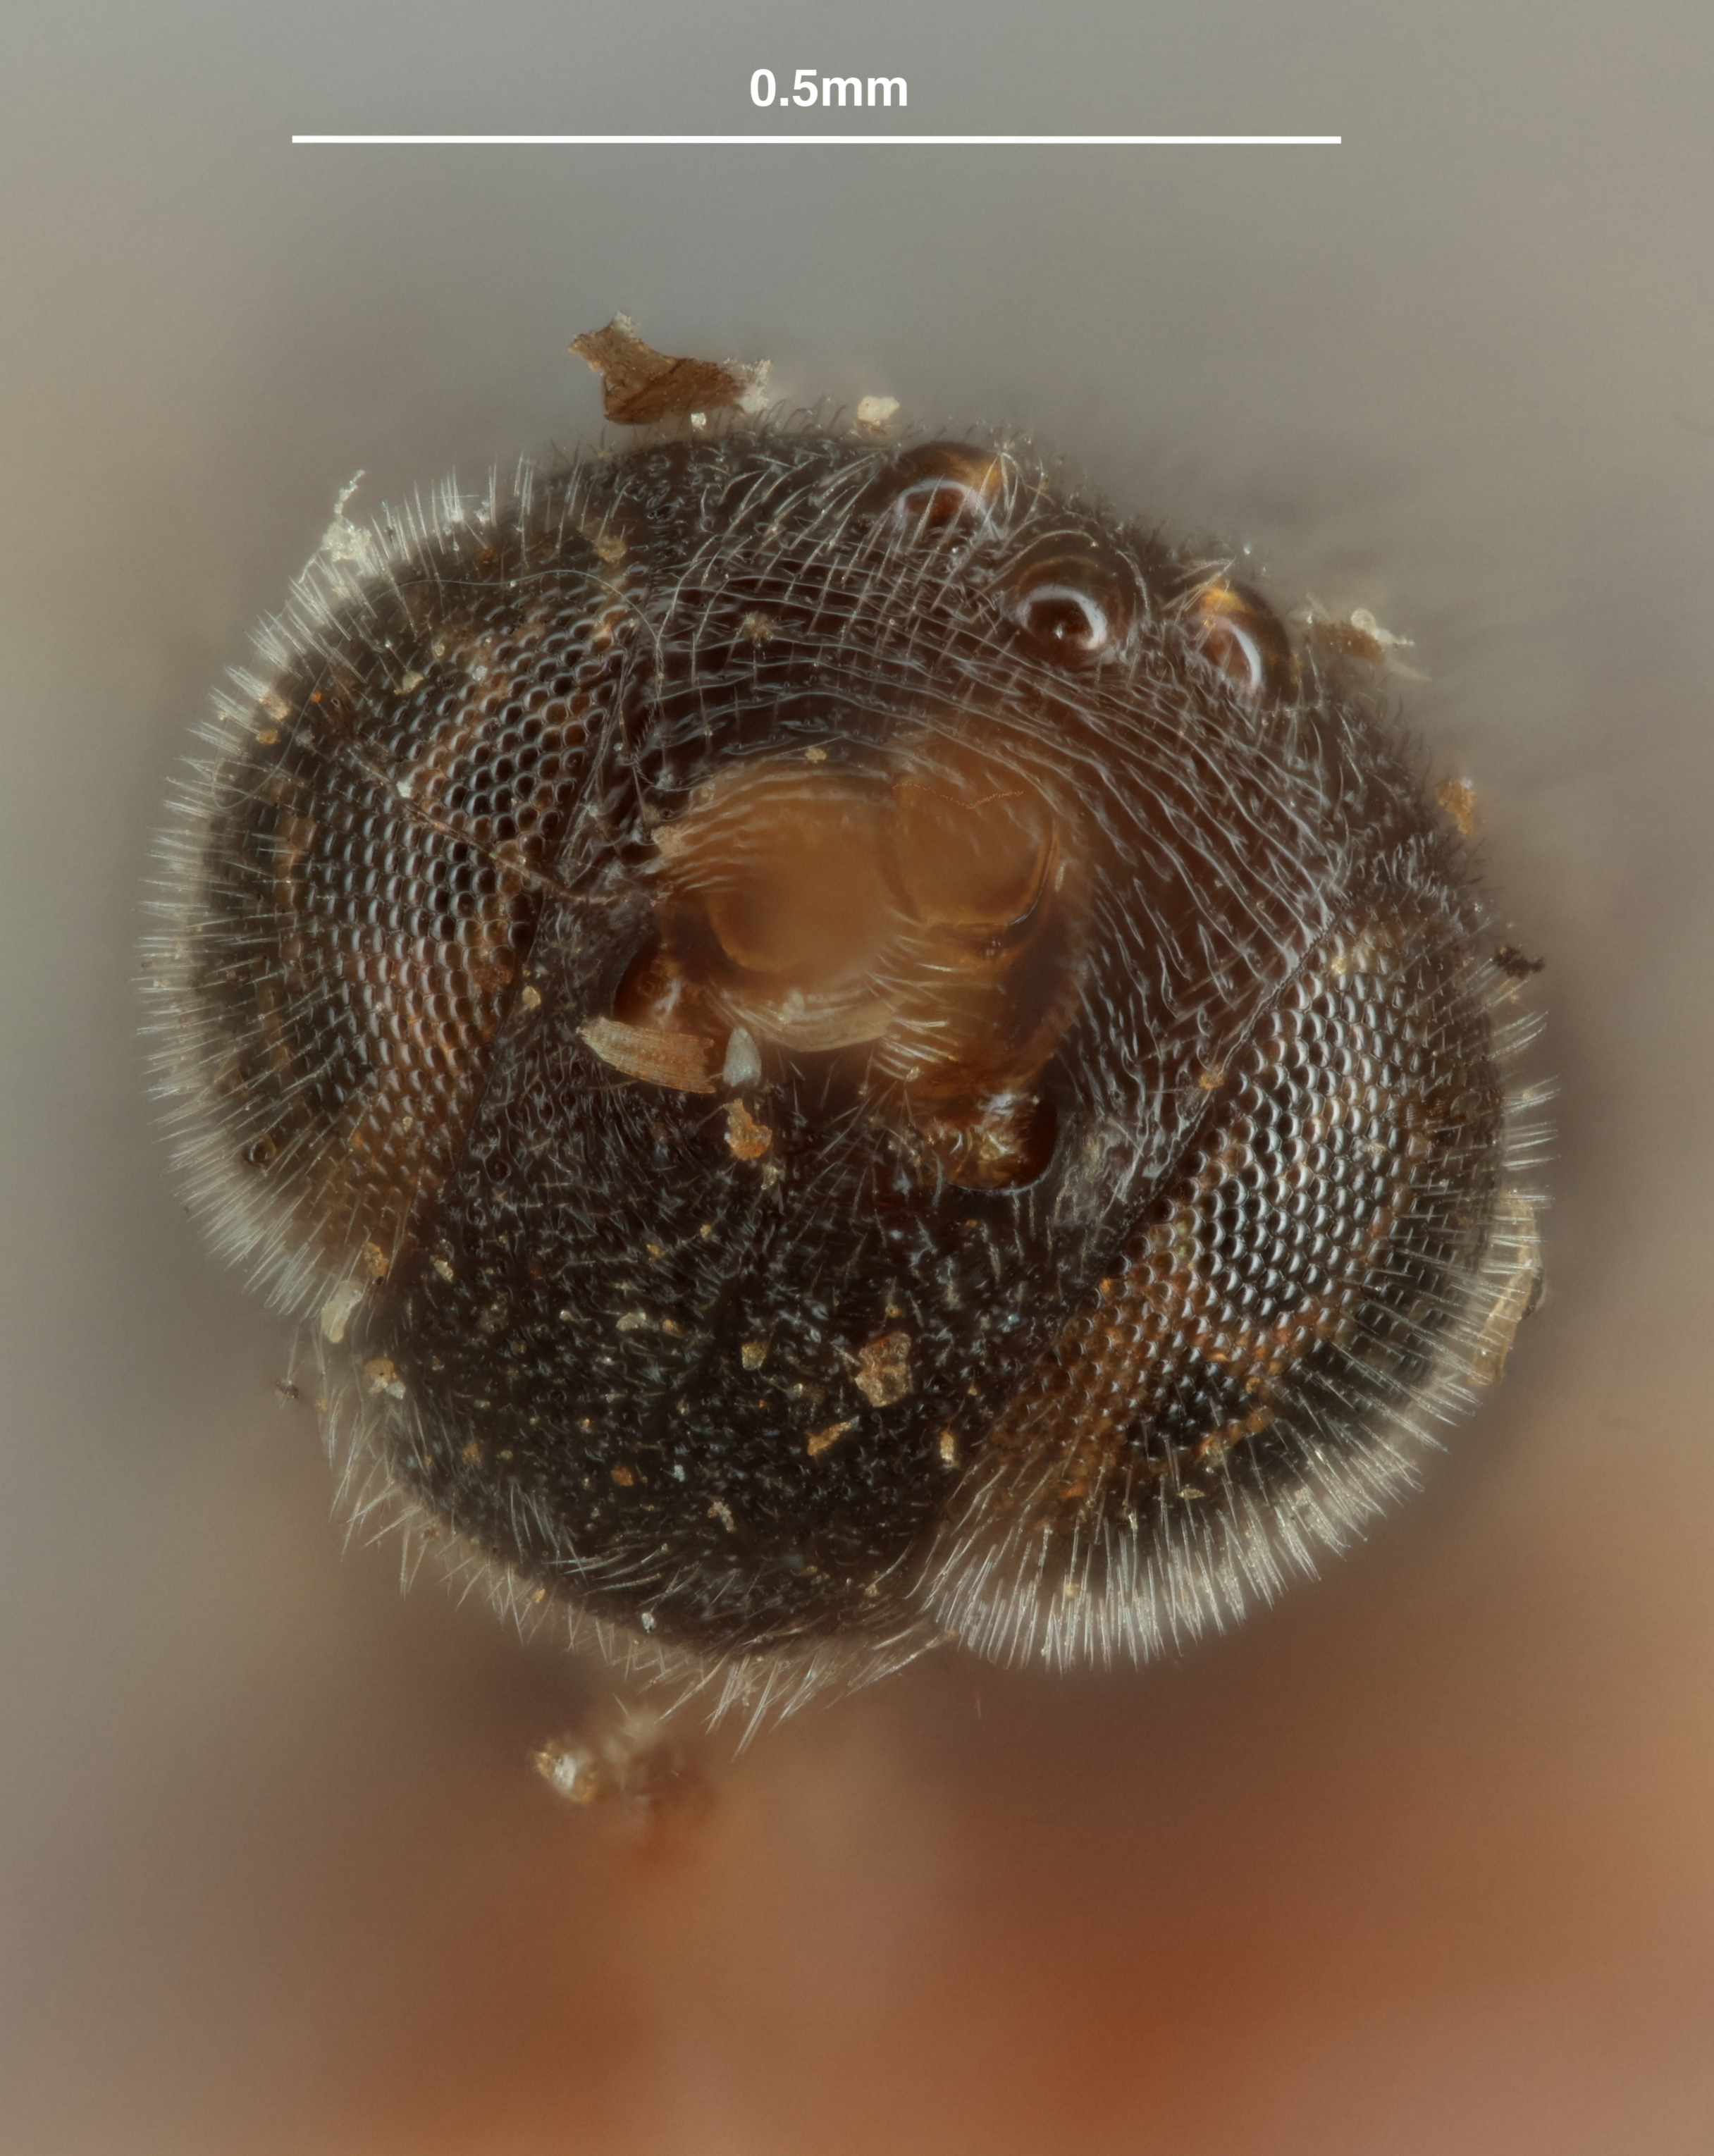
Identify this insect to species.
Alloplitis typhon
